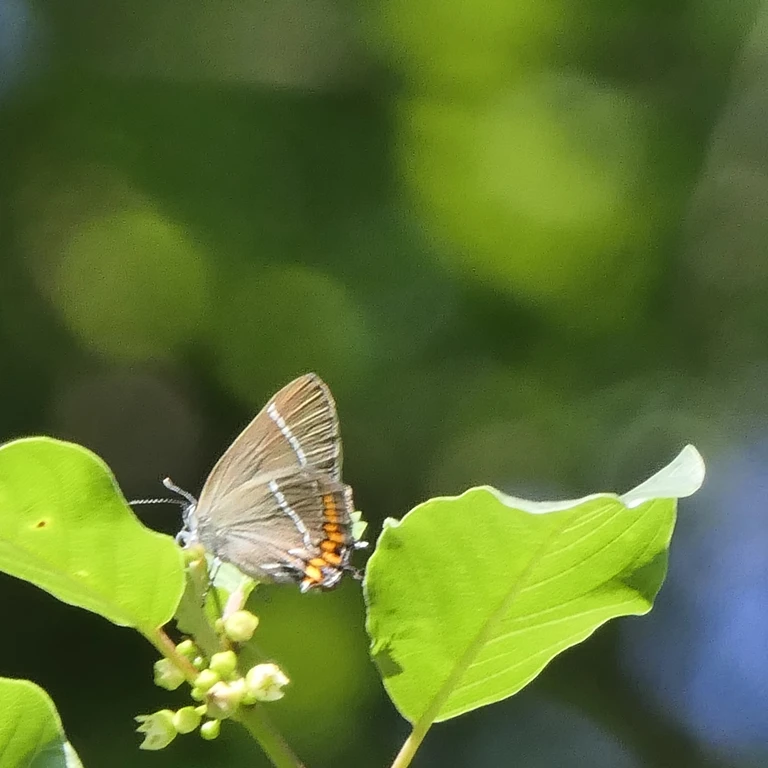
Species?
Satyrium w-album
